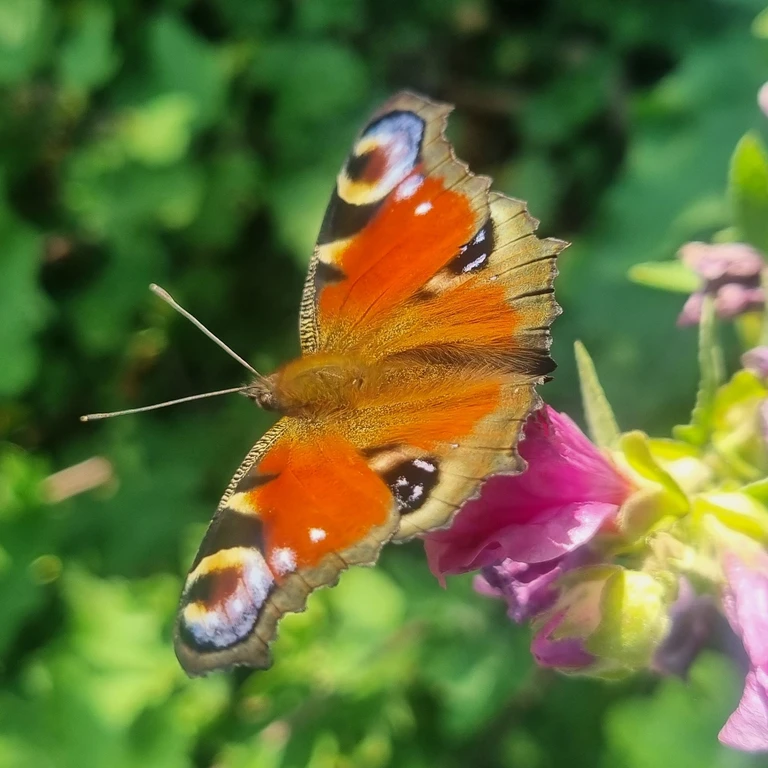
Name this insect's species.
Aglais io
